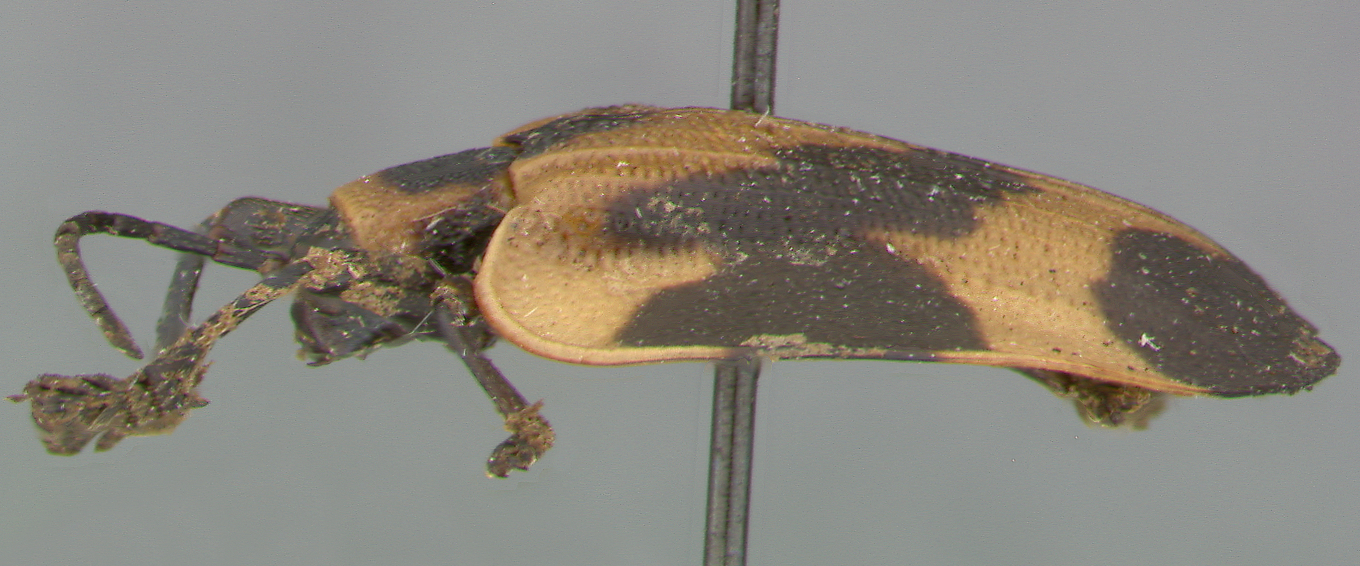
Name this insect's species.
Sceloenopla rotunda
